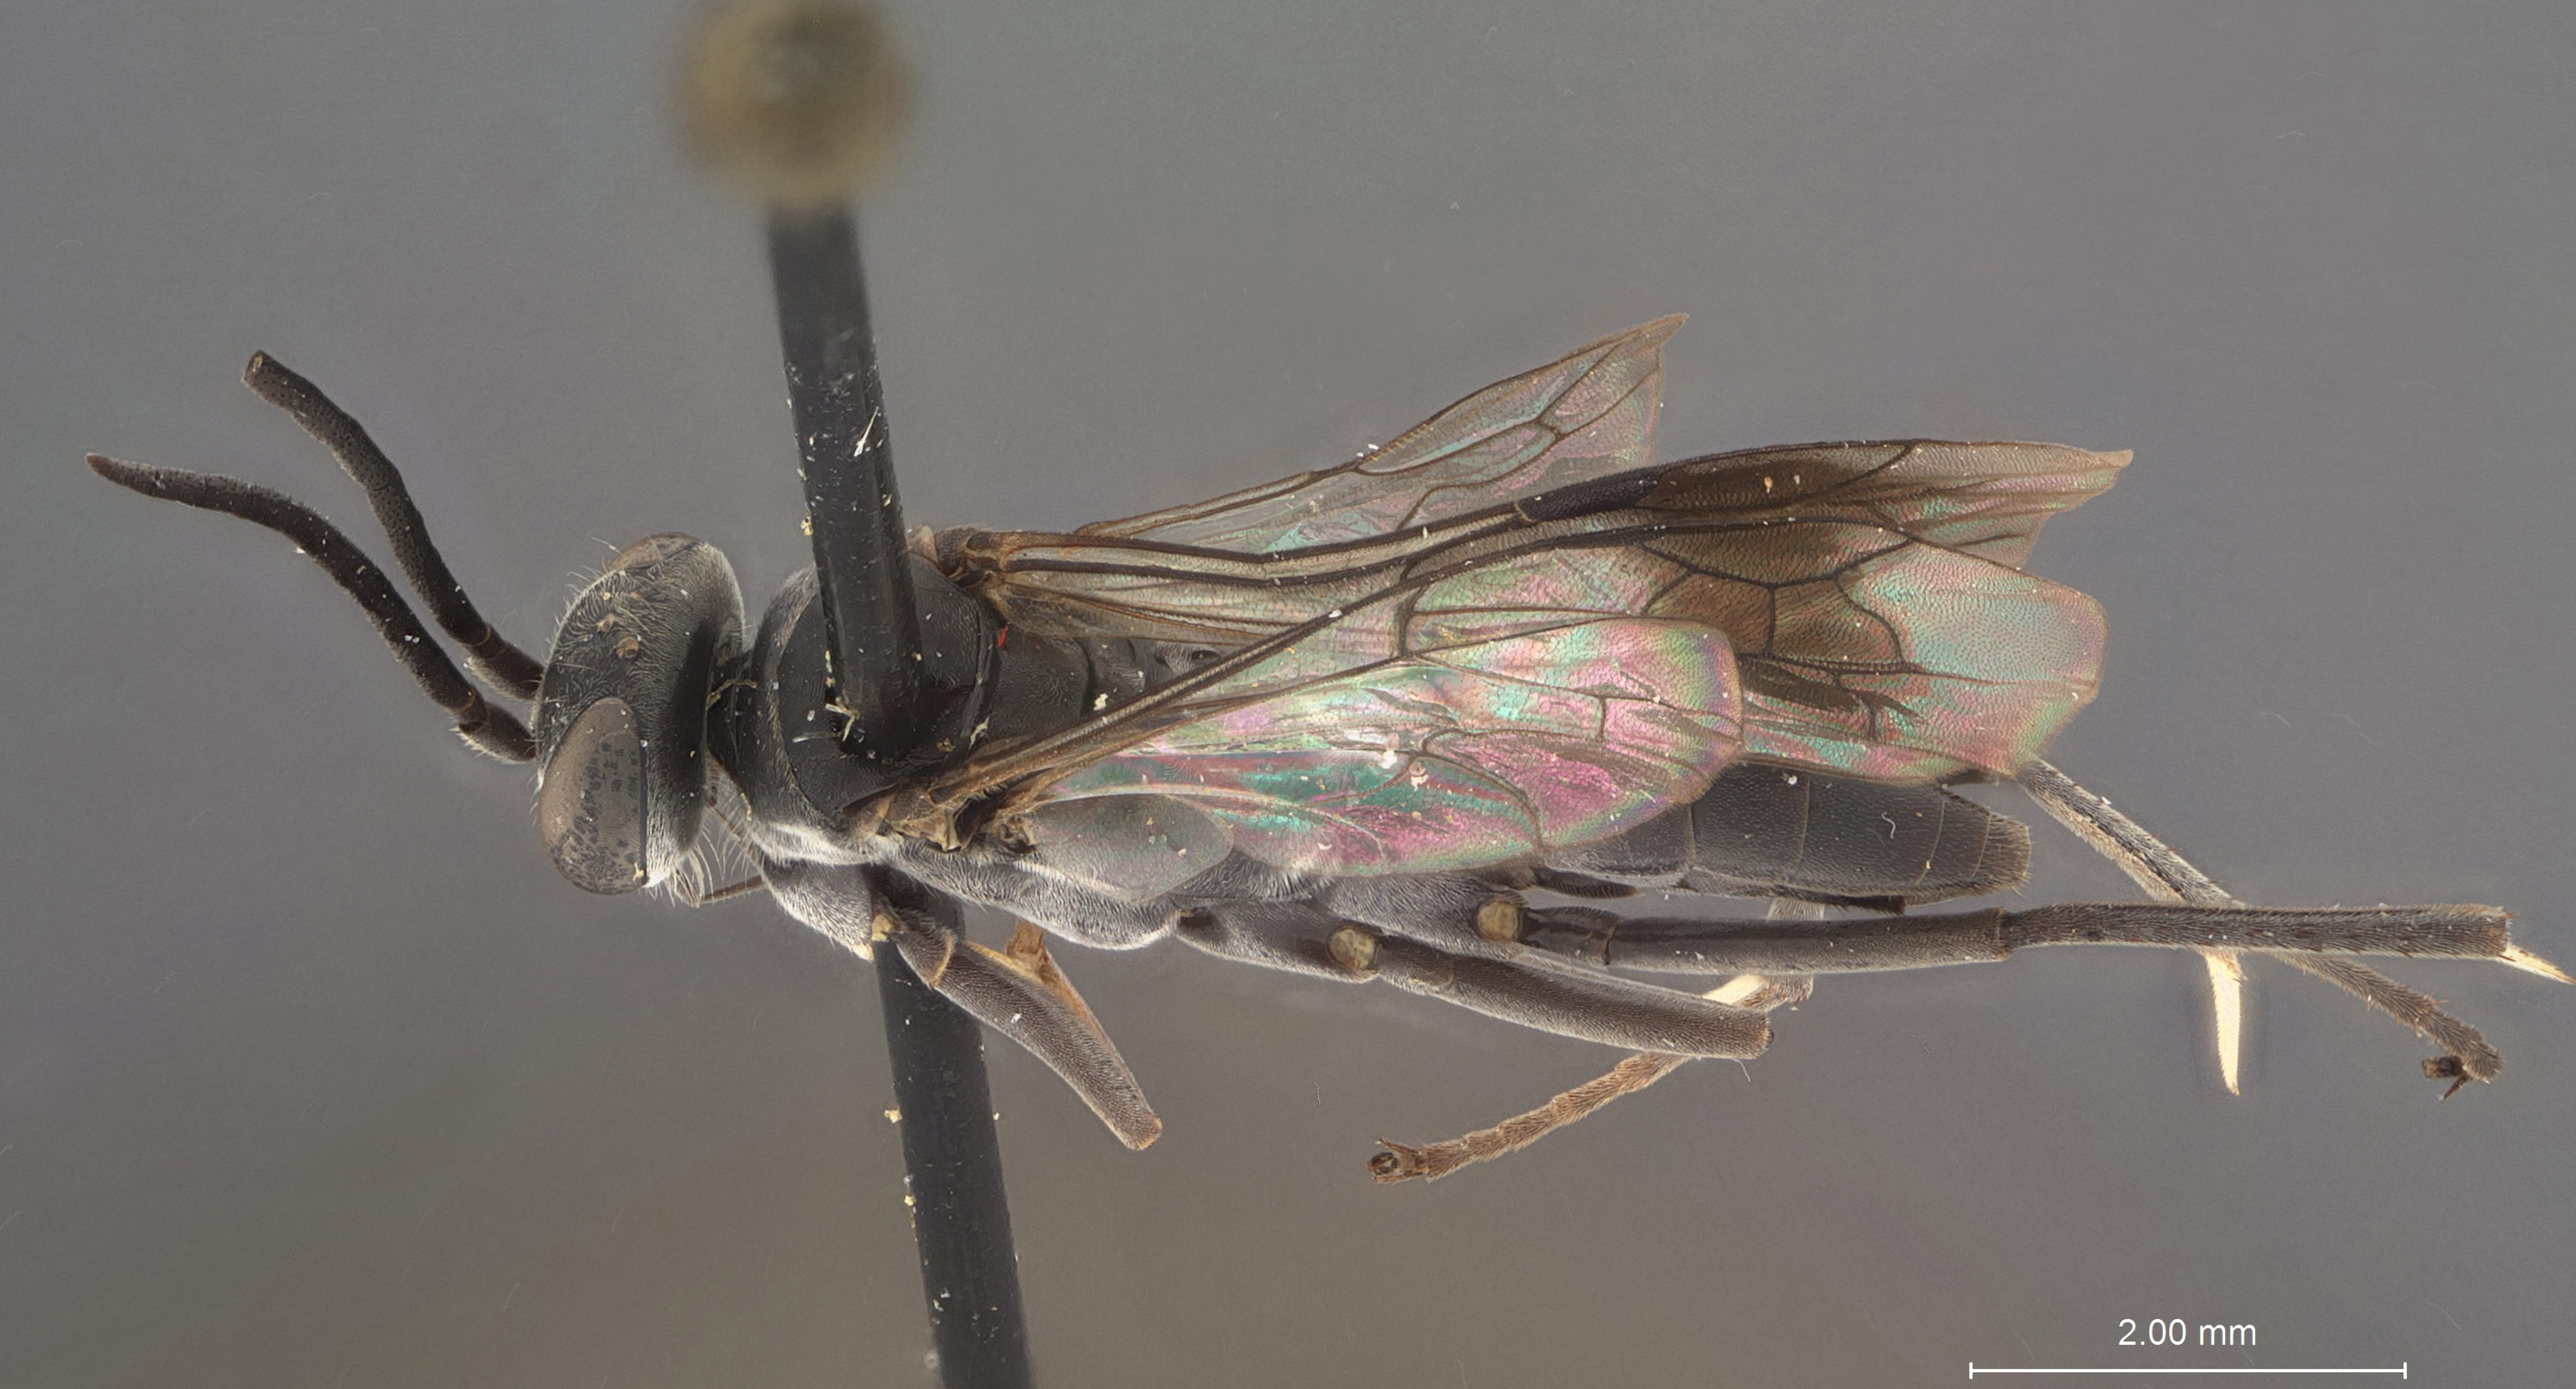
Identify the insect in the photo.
Calicurgus aberrans
